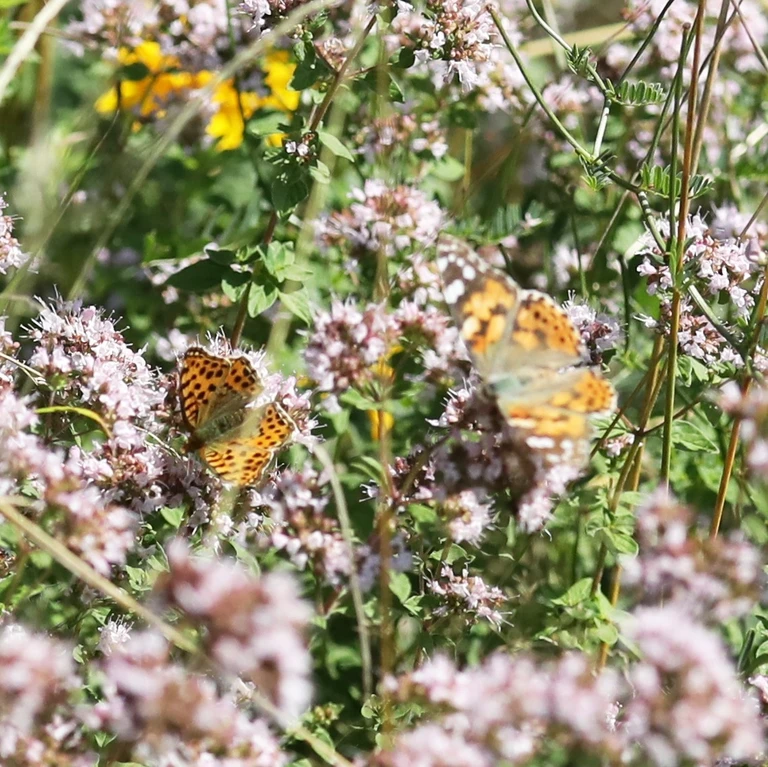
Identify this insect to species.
Vanessa cardui
